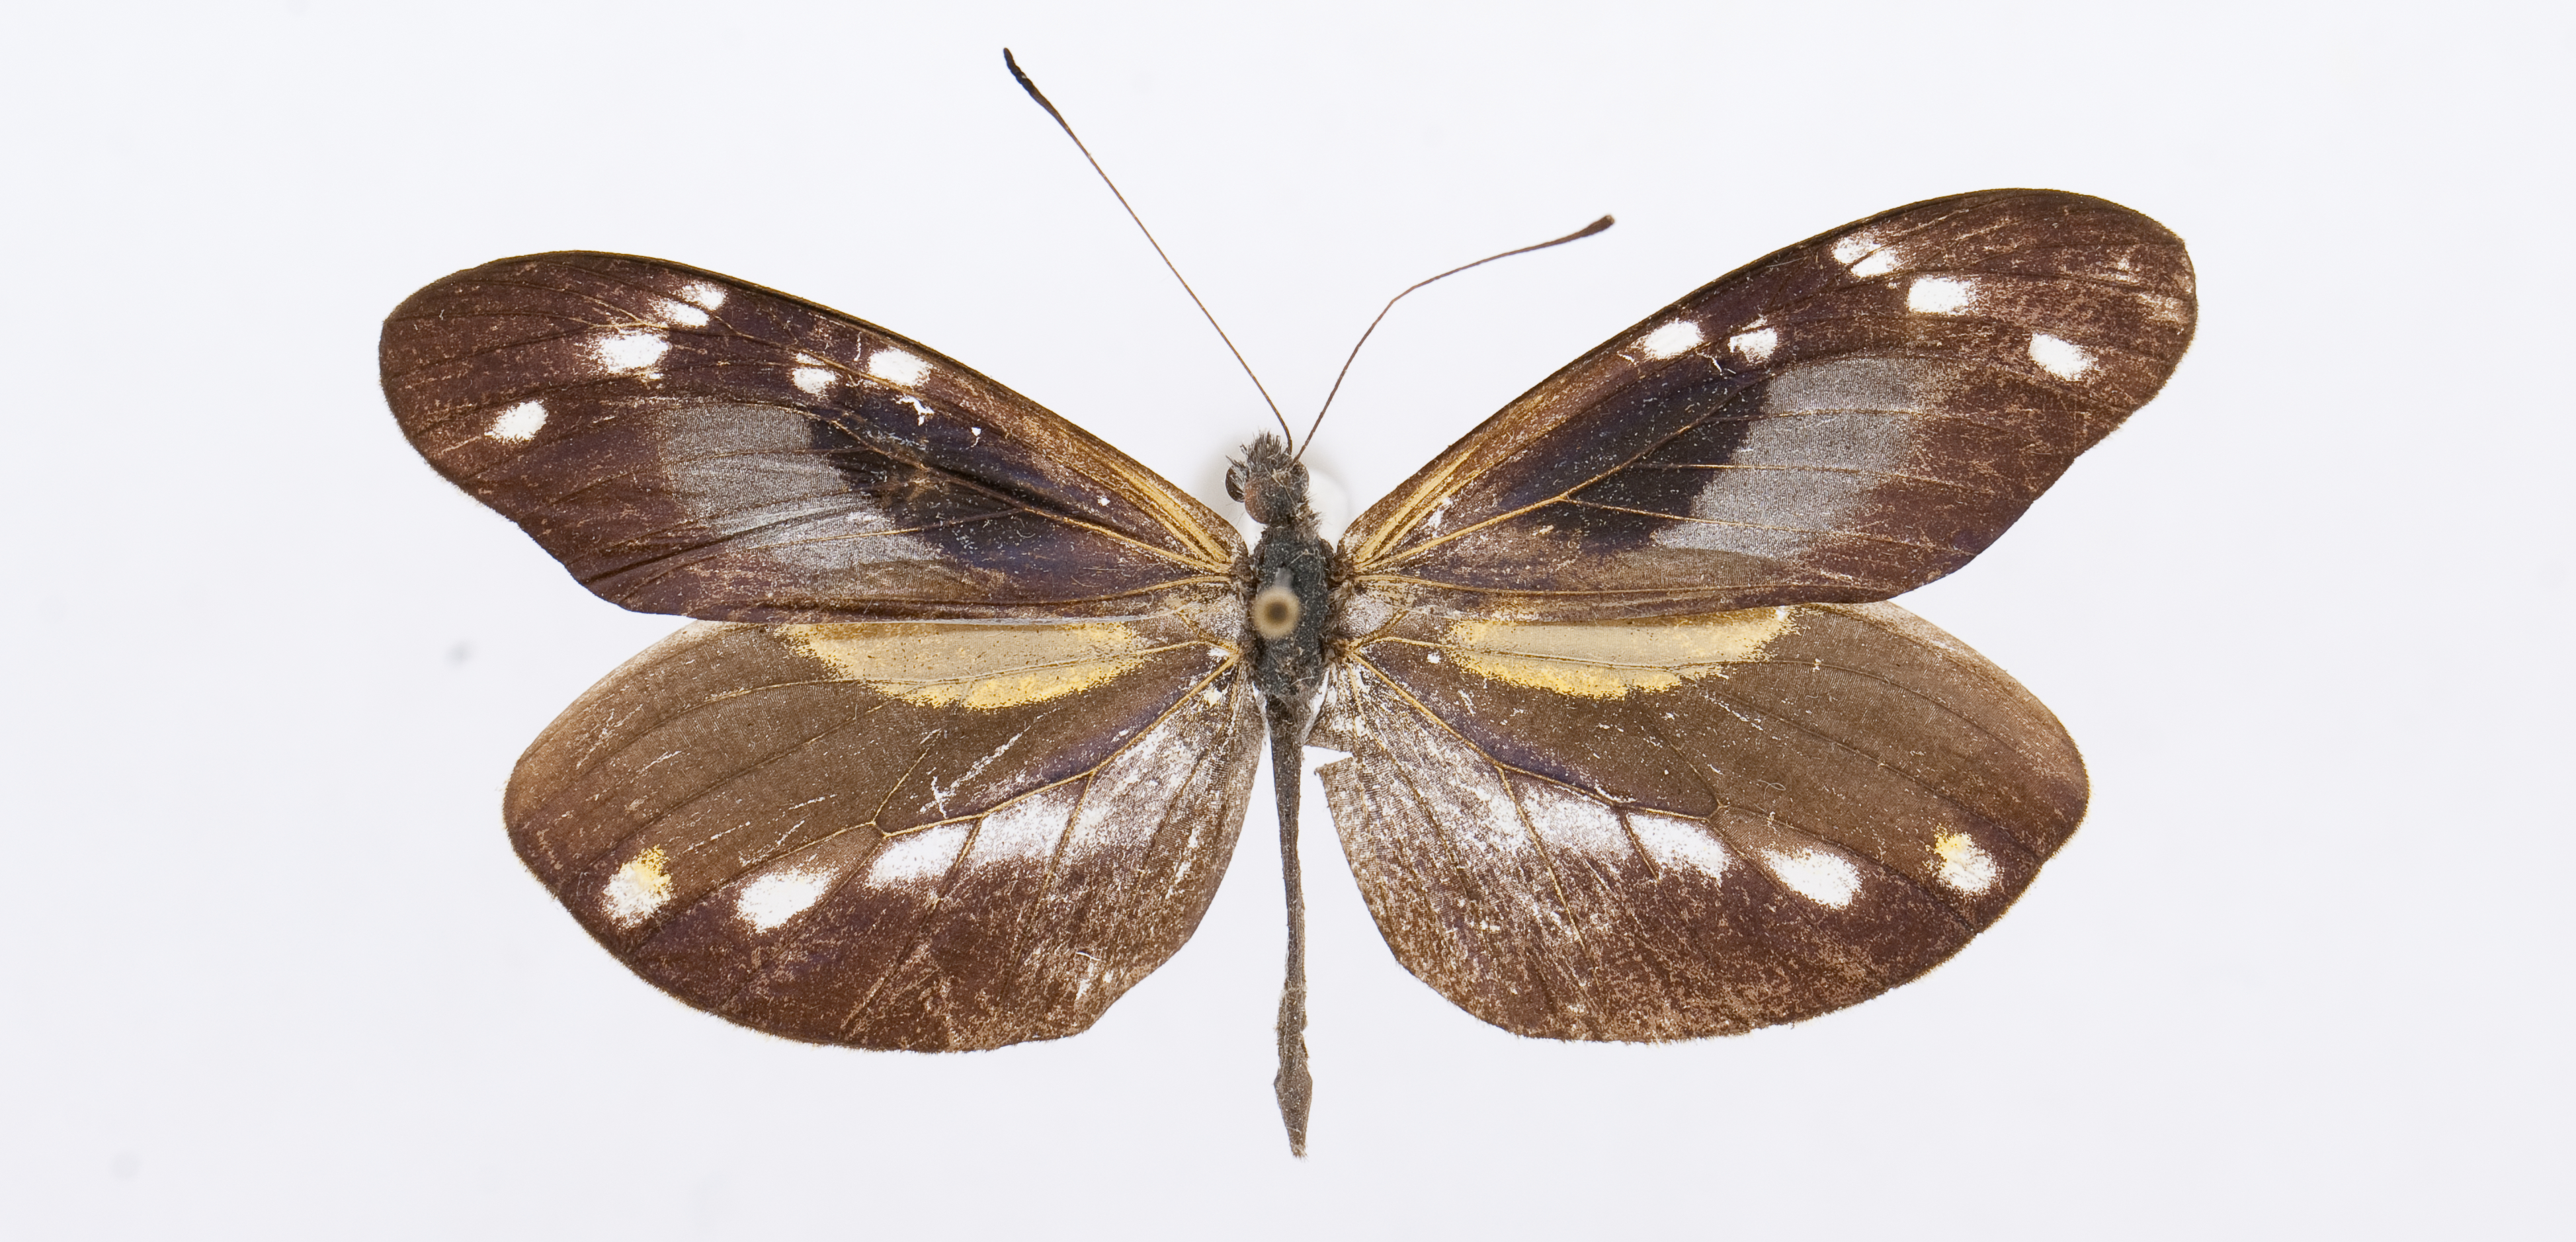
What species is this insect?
Dismorphia teresa
